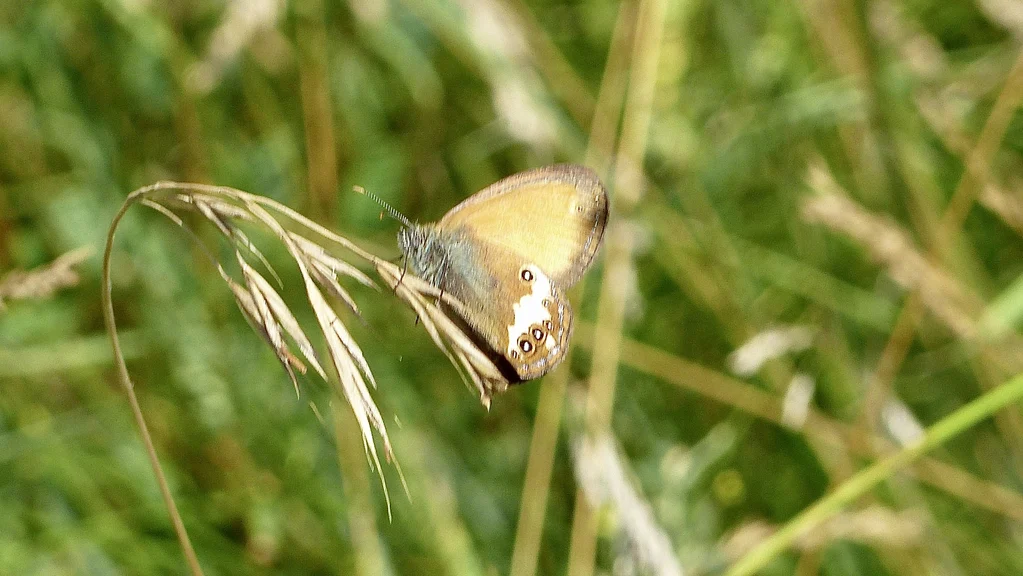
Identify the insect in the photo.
Coenonympha arcania
